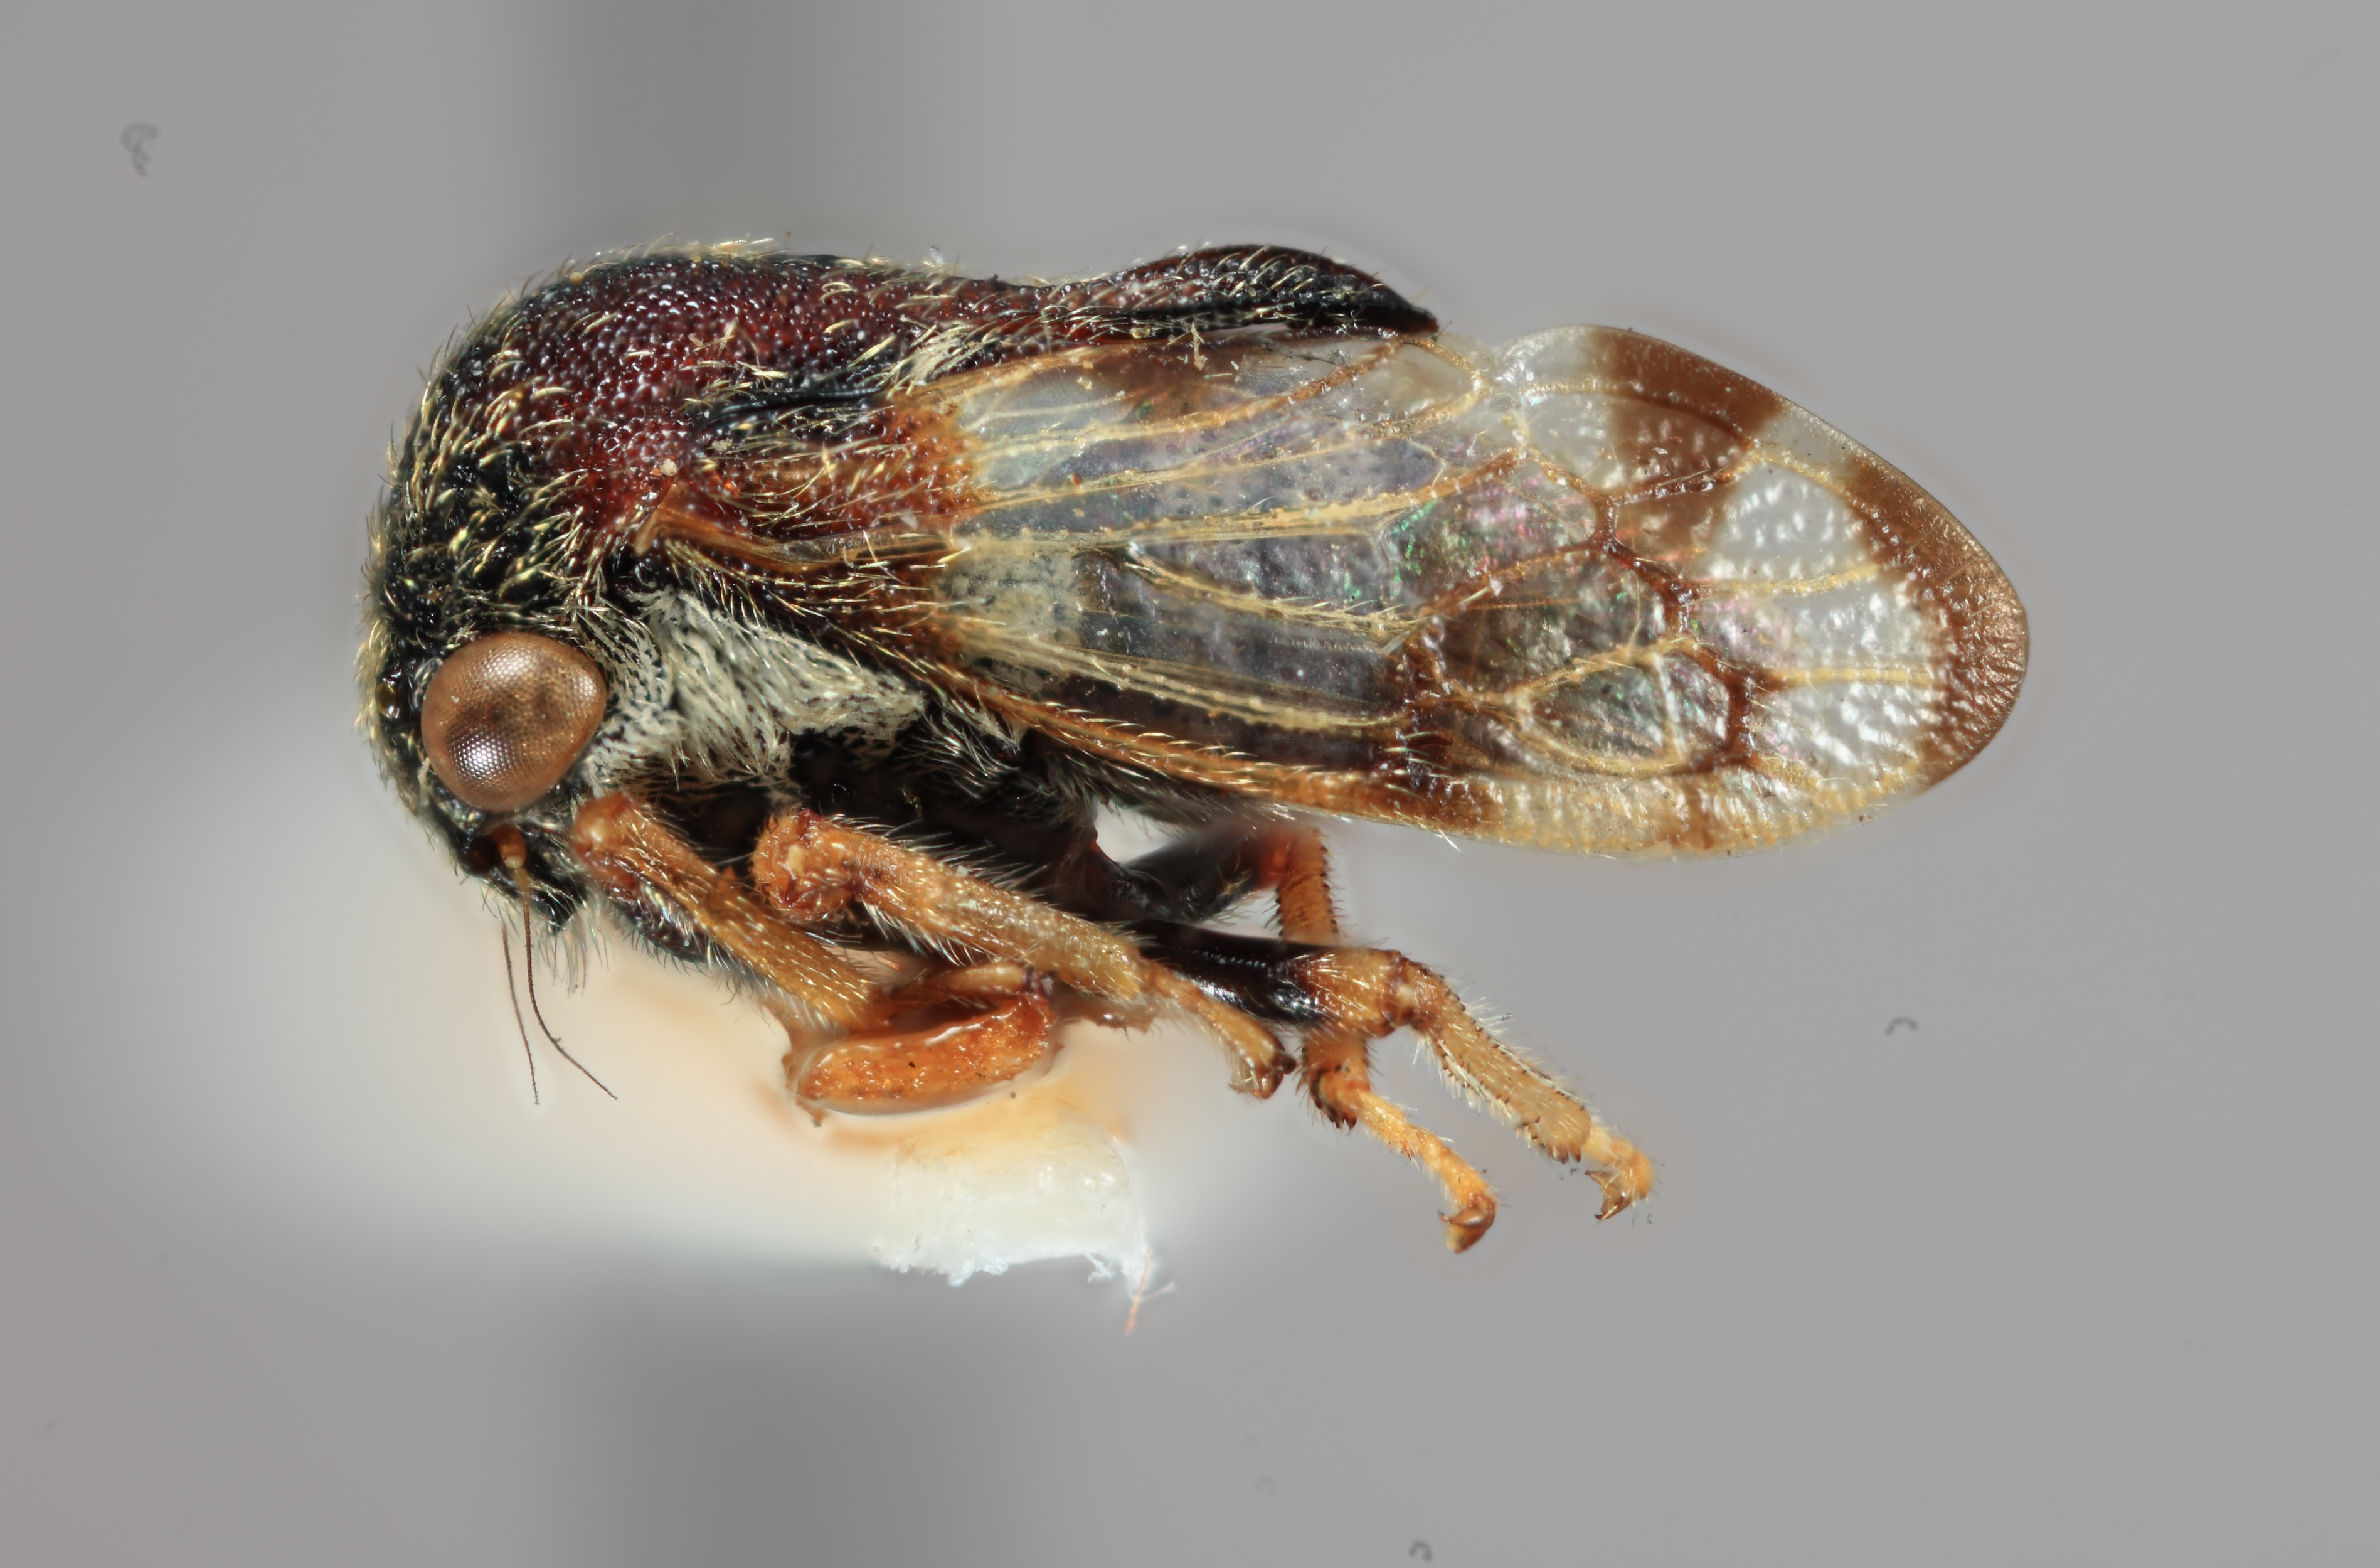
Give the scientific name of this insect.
Gargara maculipennis
